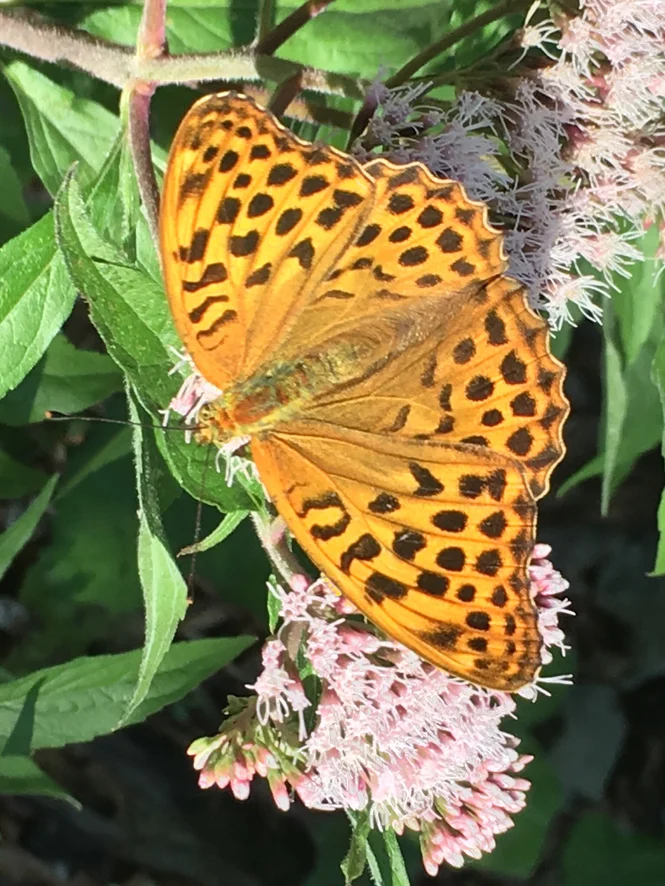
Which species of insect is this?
Argynnis paphia
